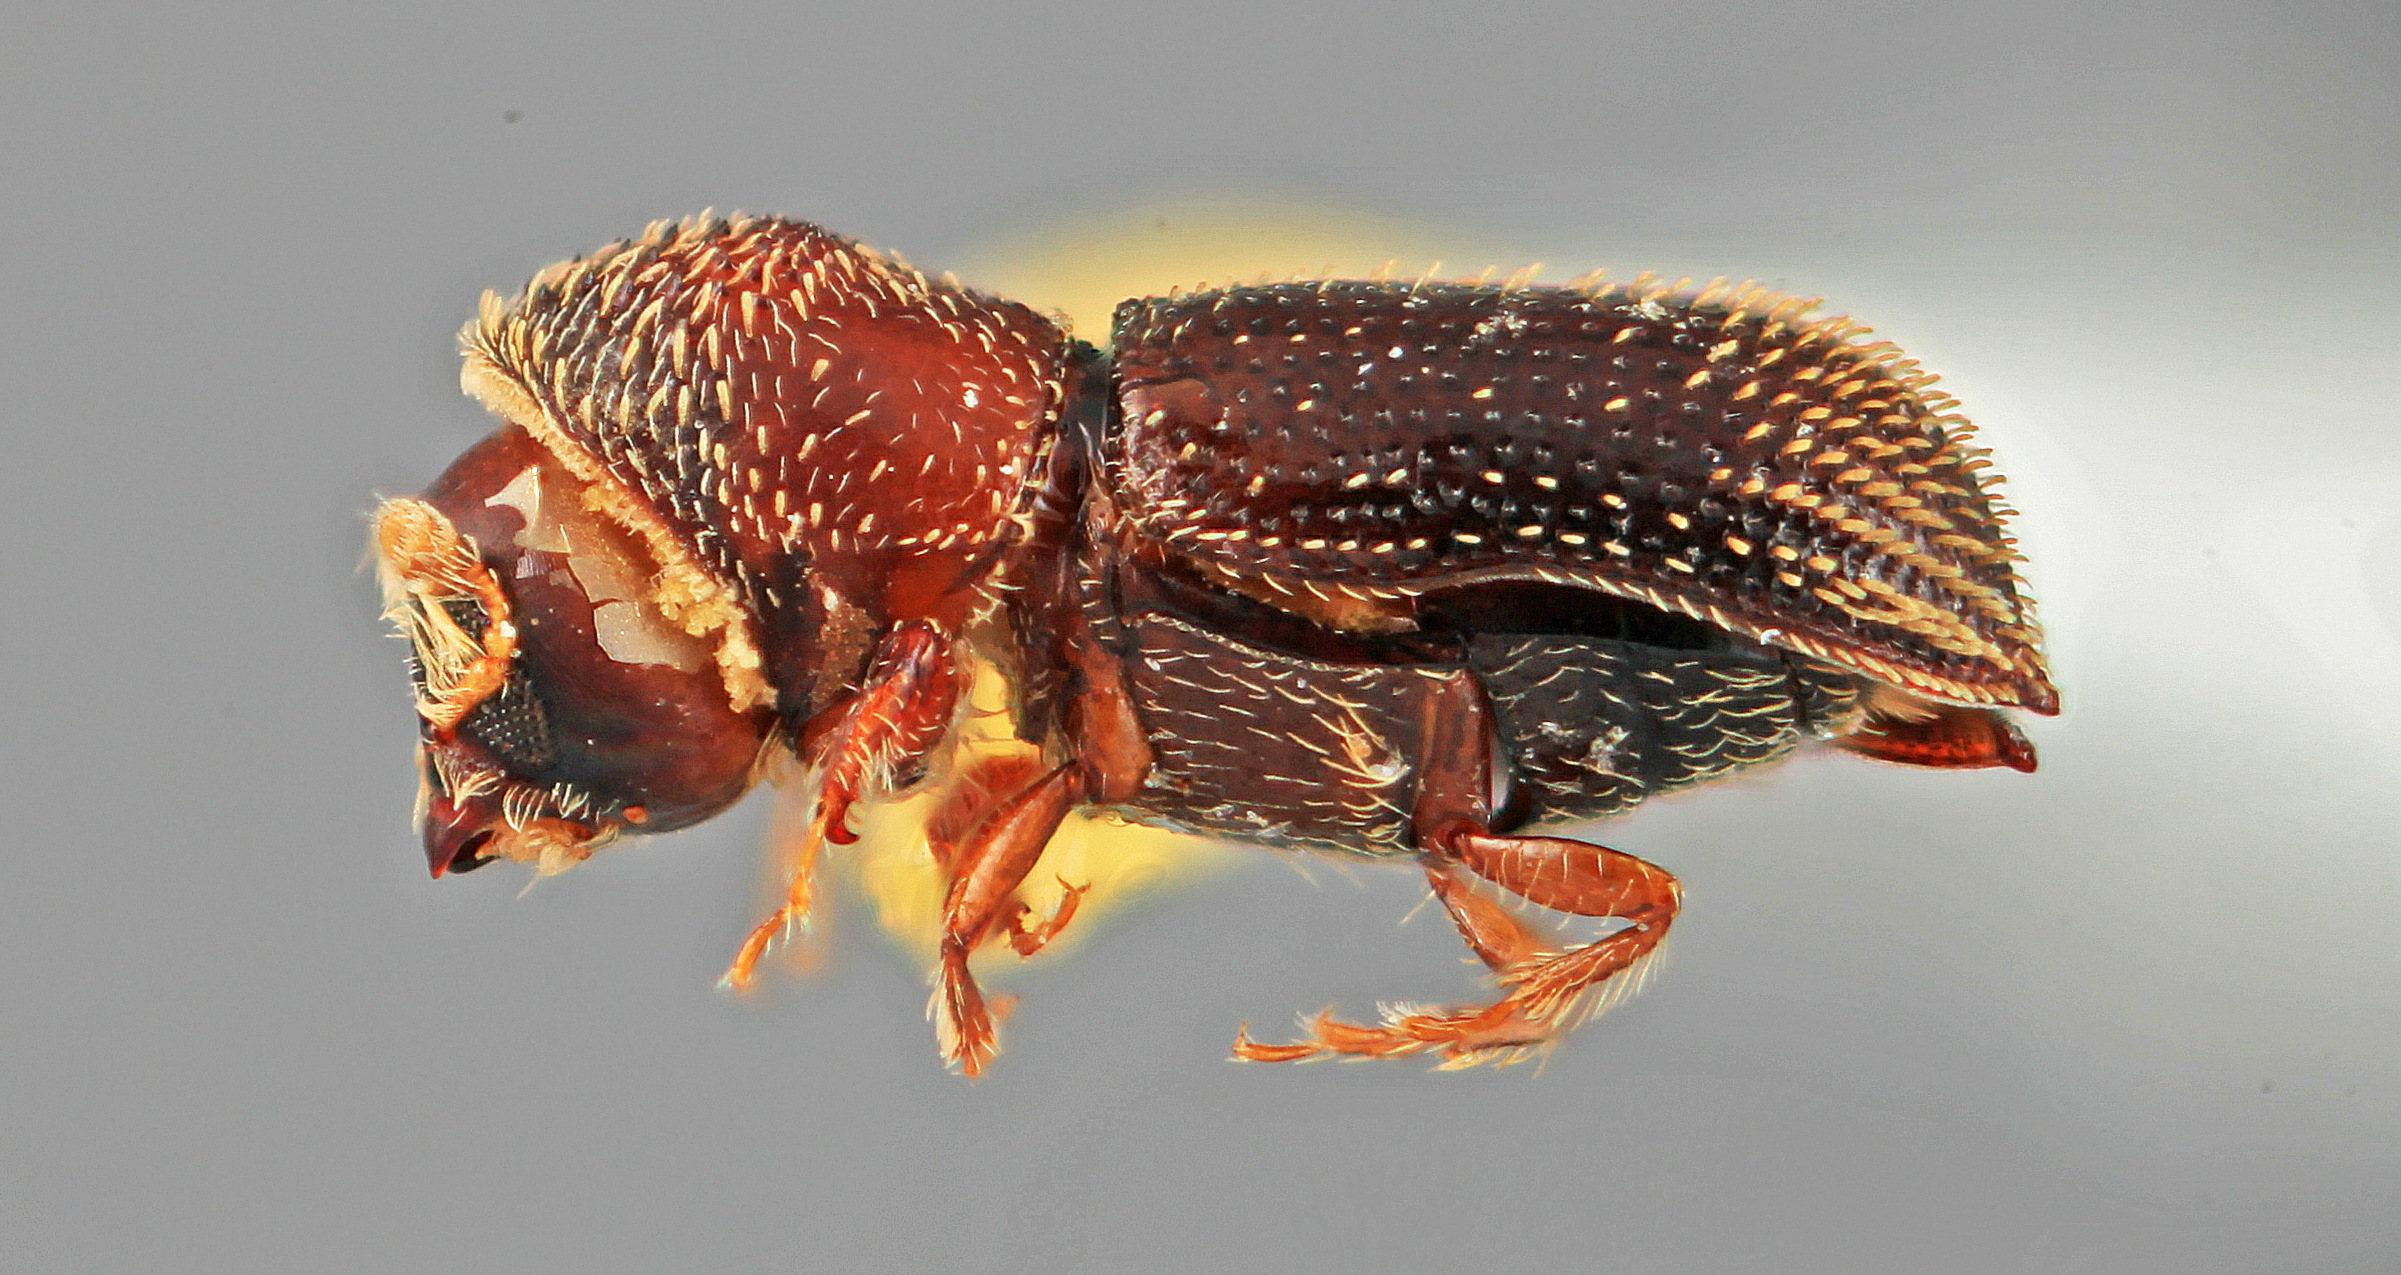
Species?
Phloeocleptus punctatus
